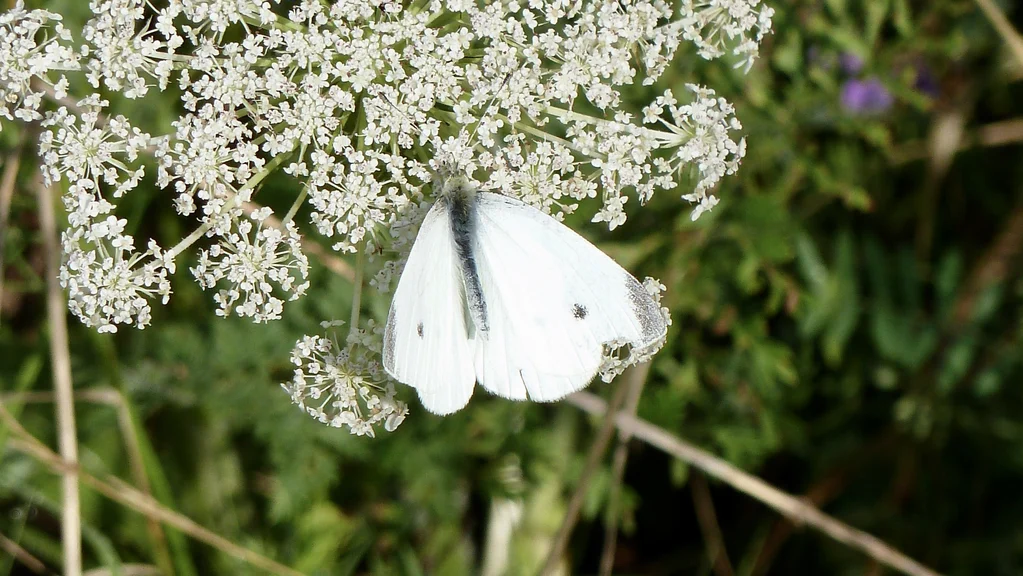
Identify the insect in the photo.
Pieris rapae
